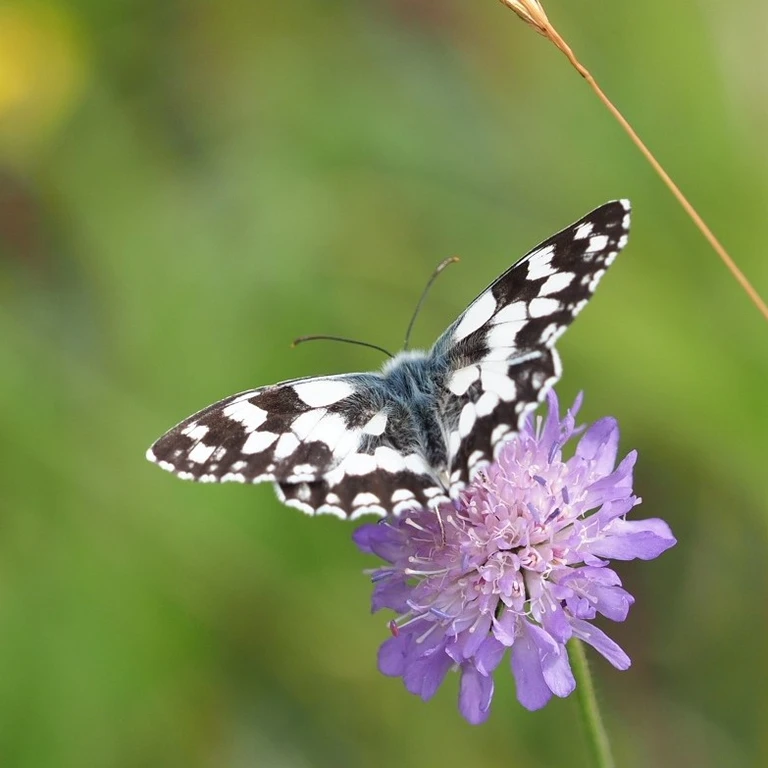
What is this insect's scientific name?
Melanargia galathea
